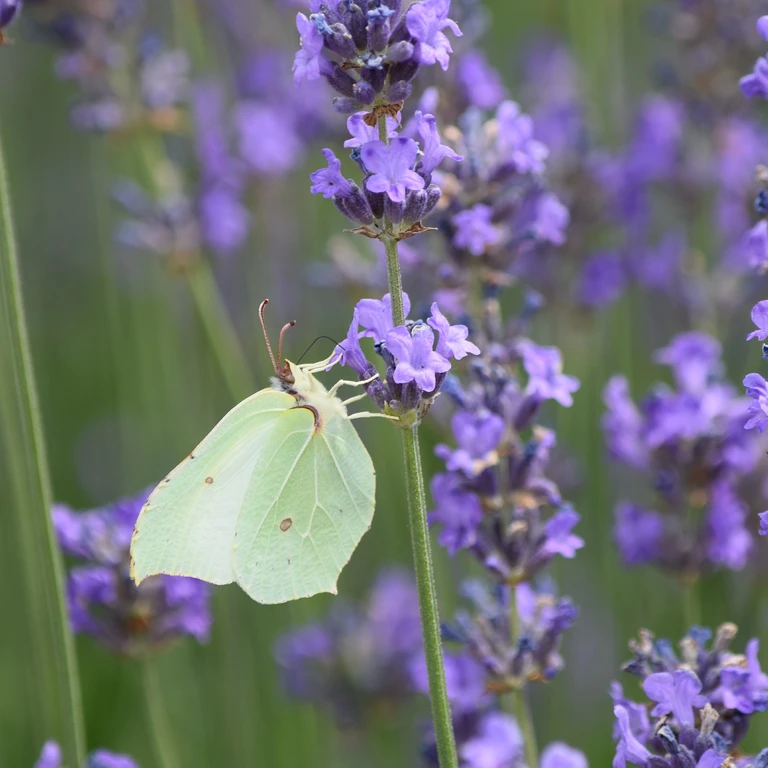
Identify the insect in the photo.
Gonepteryx rhamni
